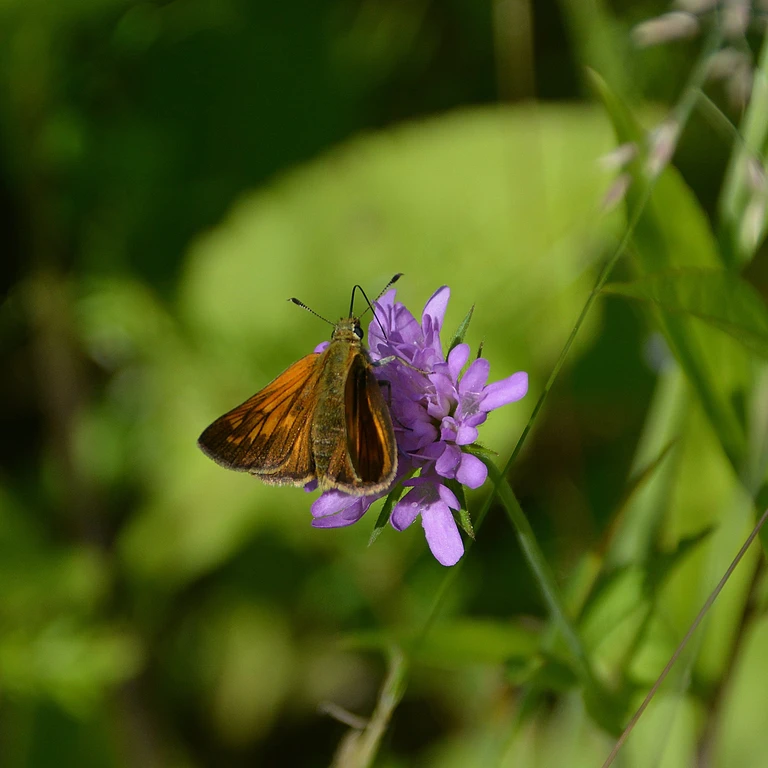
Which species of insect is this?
Ochlodes sylvanus (also Ochlodes venata)
